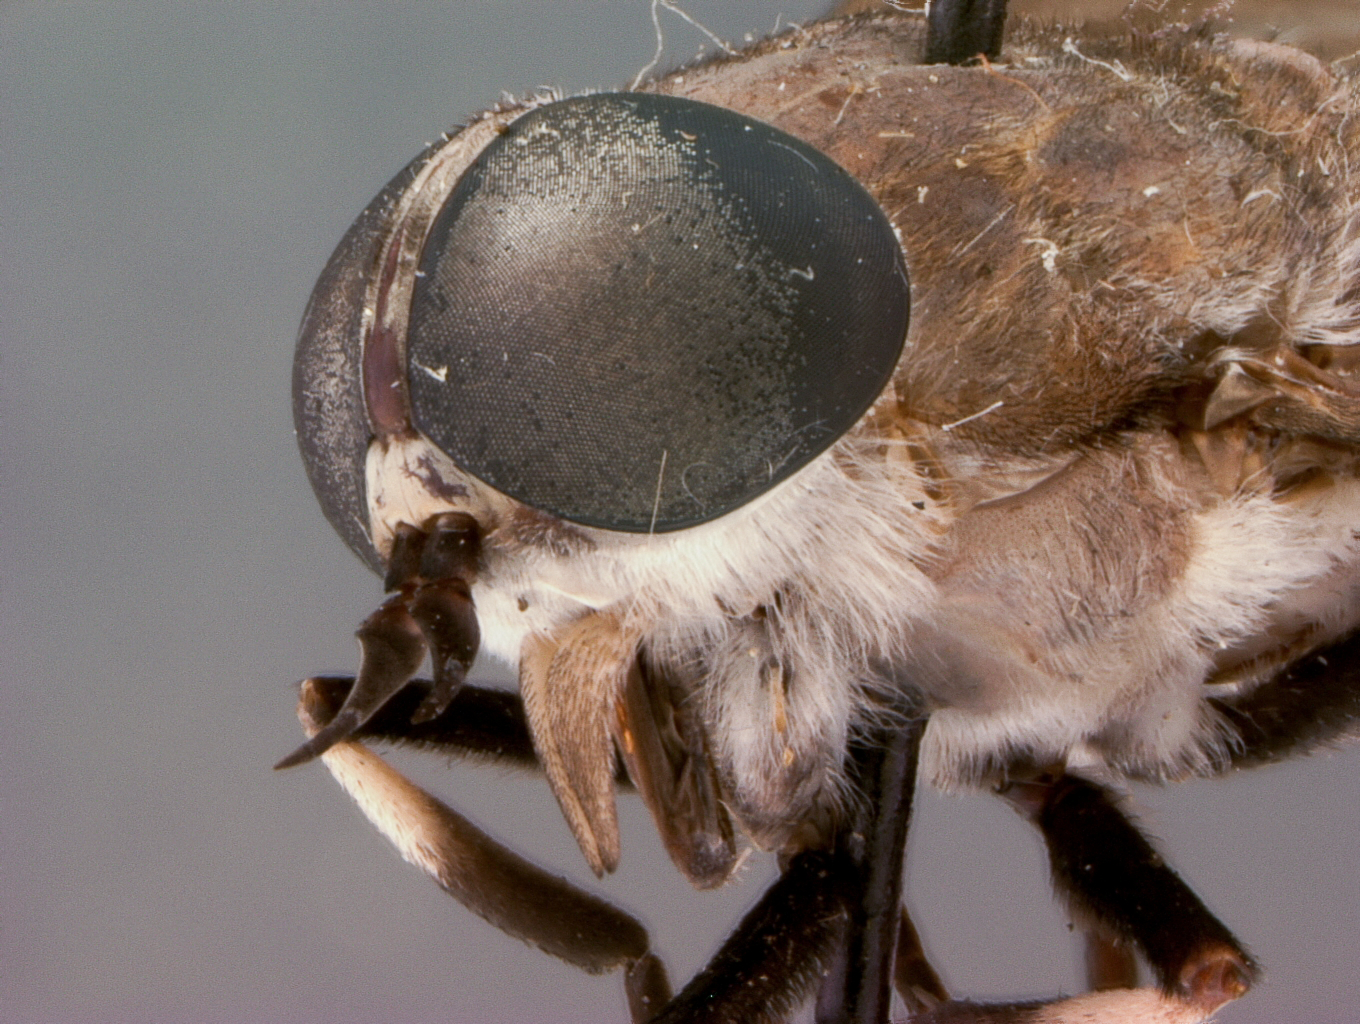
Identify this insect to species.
Tabanus melanocerus (also Tabanus lacustris)
